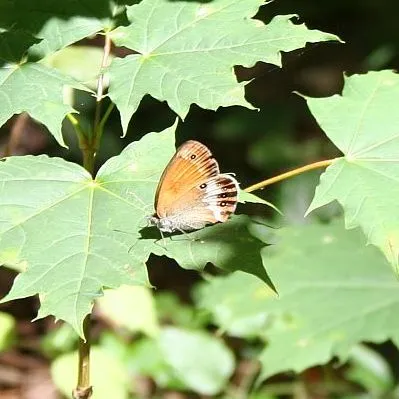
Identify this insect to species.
Coenonympha arcania
